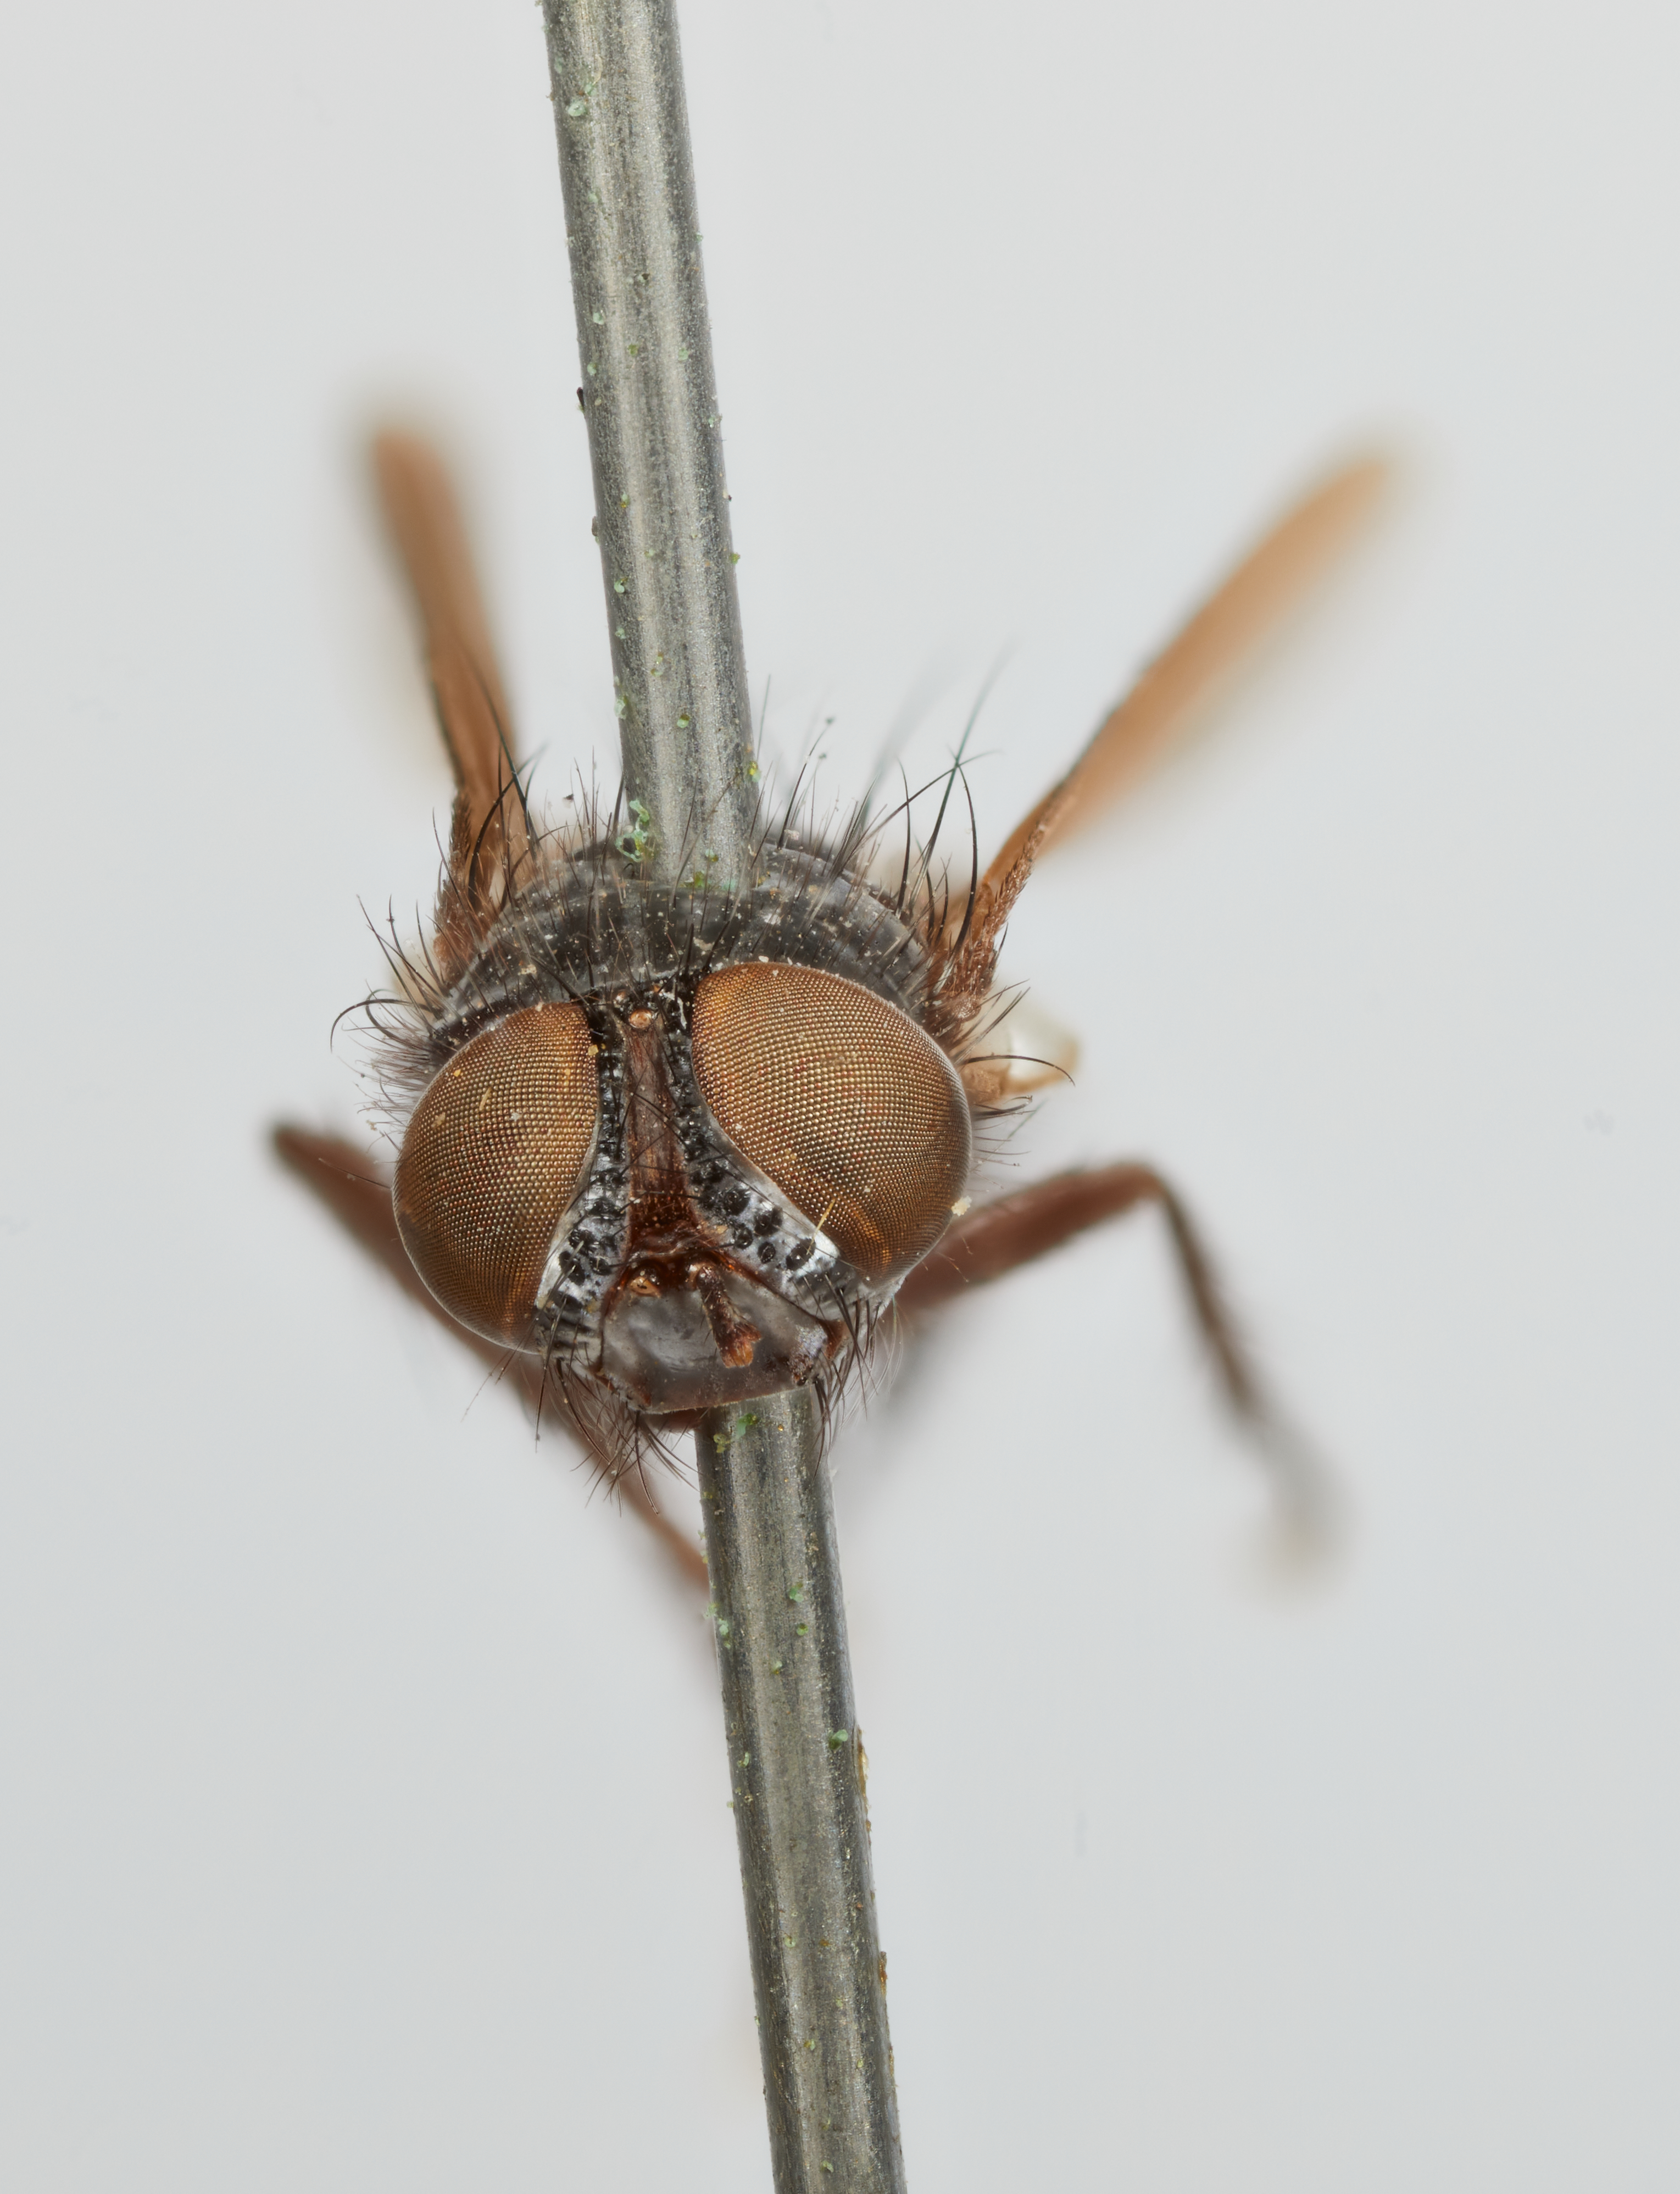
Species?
Hesperophasia aenescens
